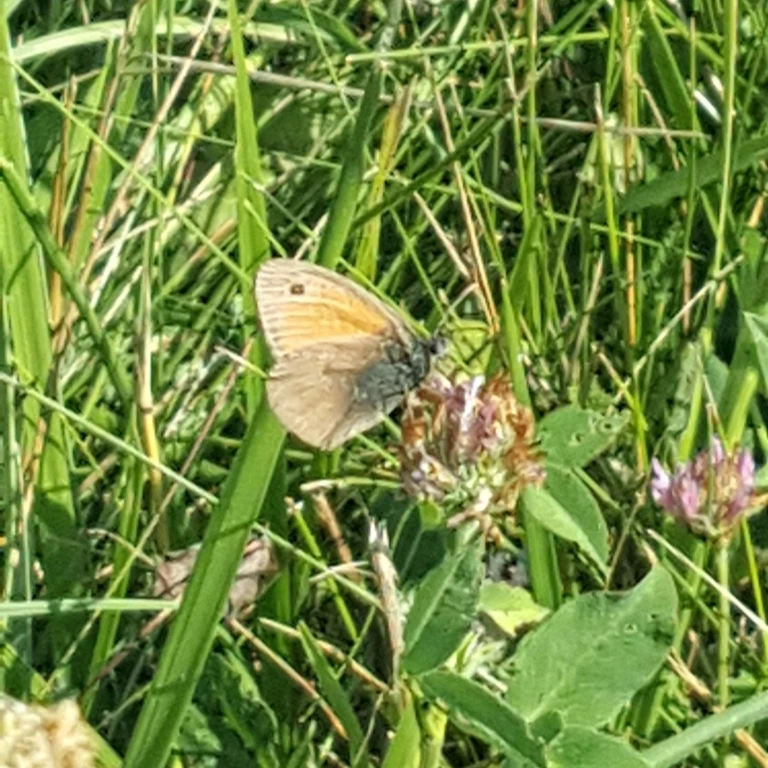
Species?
Coenonympha pamphilus
